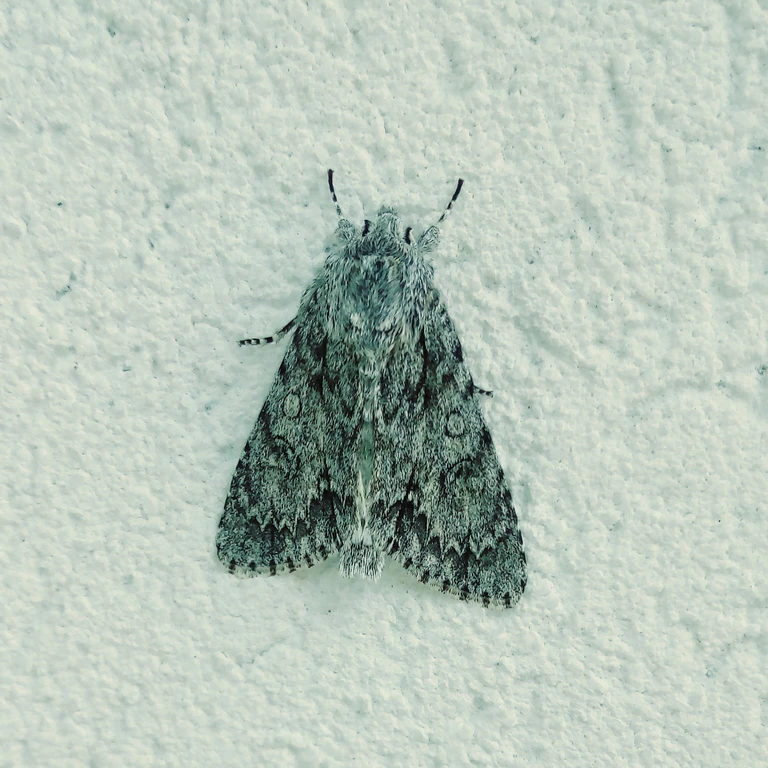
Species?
Acronicta aceris
